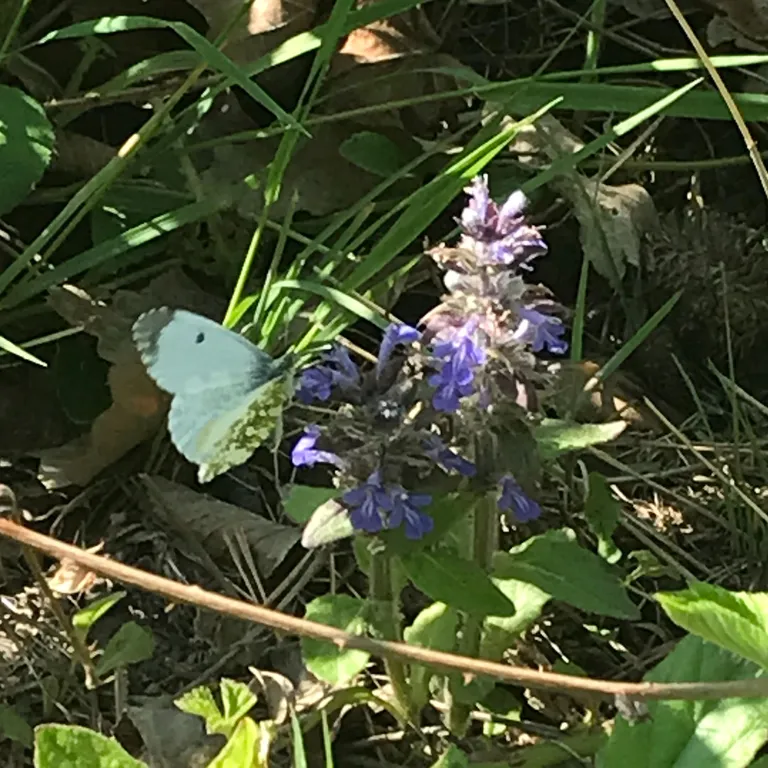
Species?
Anthocharis cardamines
